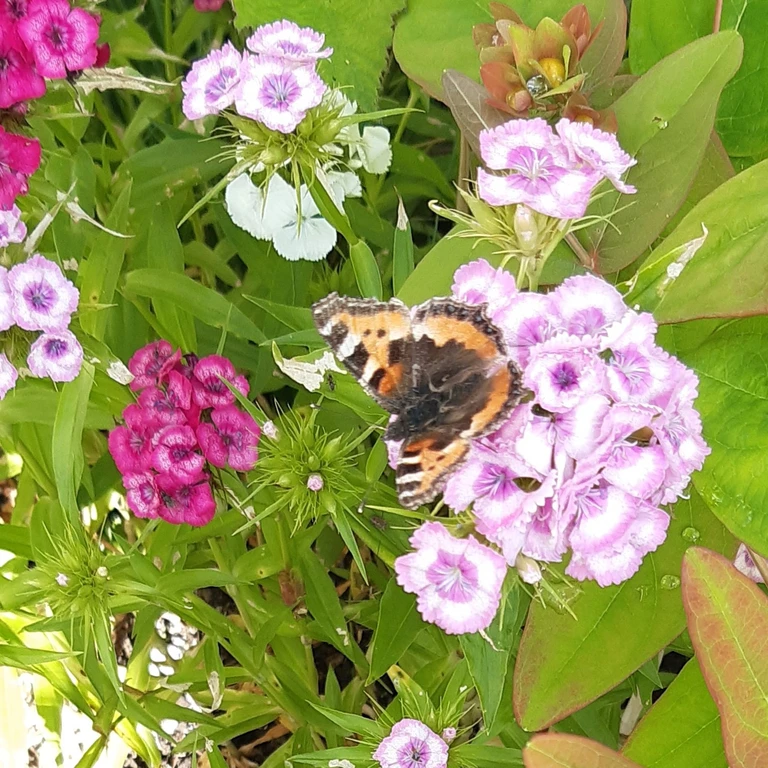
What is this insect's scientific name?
Aglais urticae
